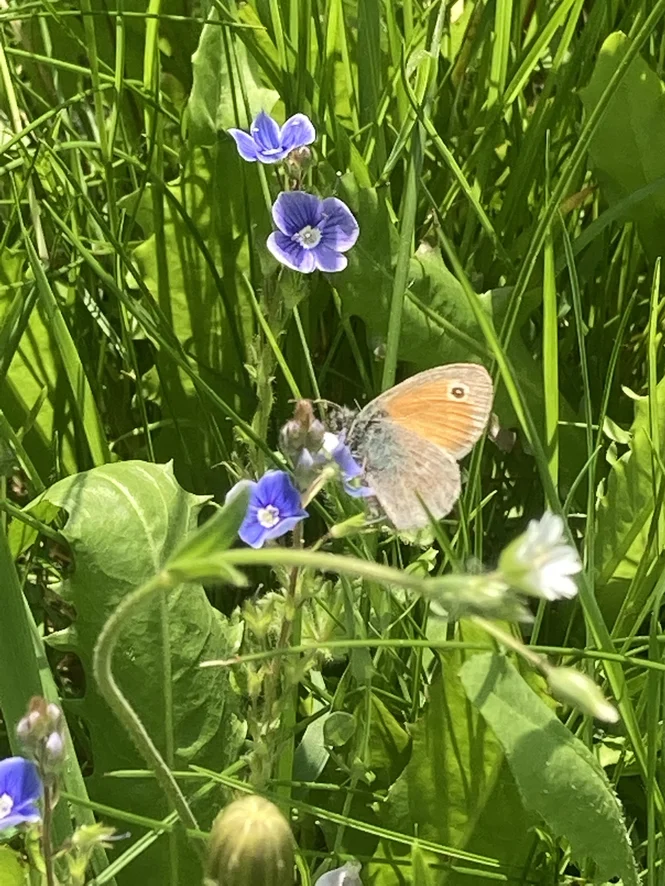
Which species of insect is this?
Coenonympha pamphilus
